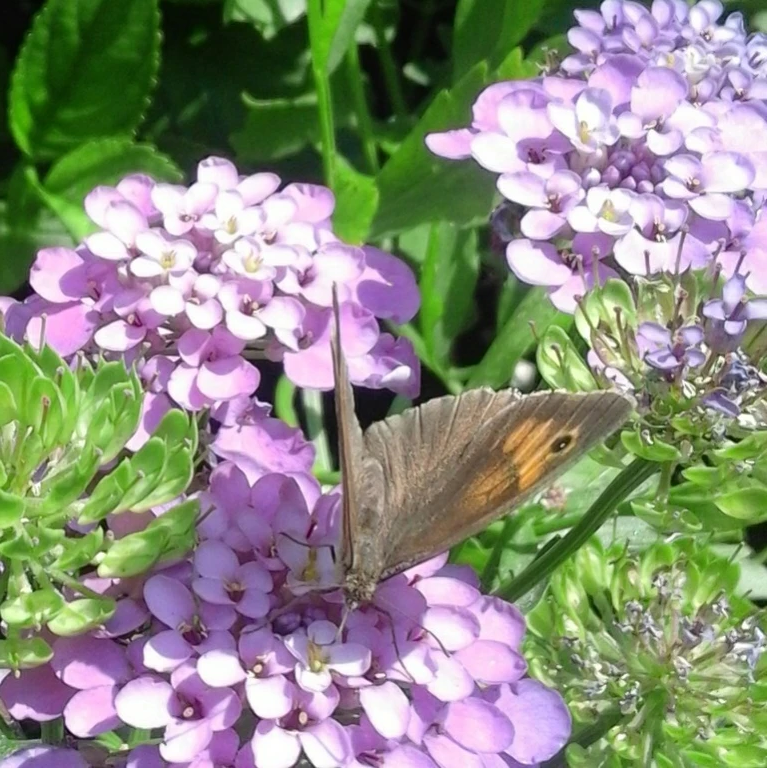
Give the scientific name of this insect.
Maniola jurtina
